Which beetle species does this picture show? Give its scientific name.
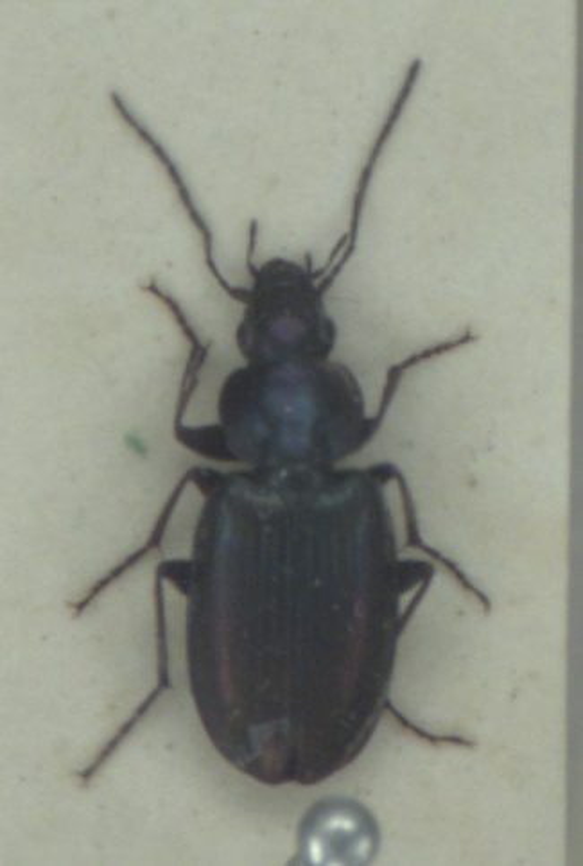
Agonum muelleri
